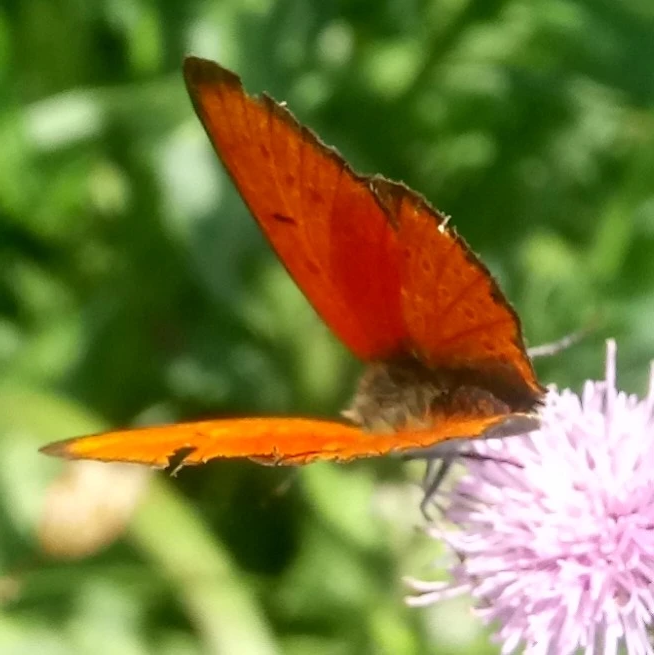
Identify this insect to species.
Lycaena dispar
